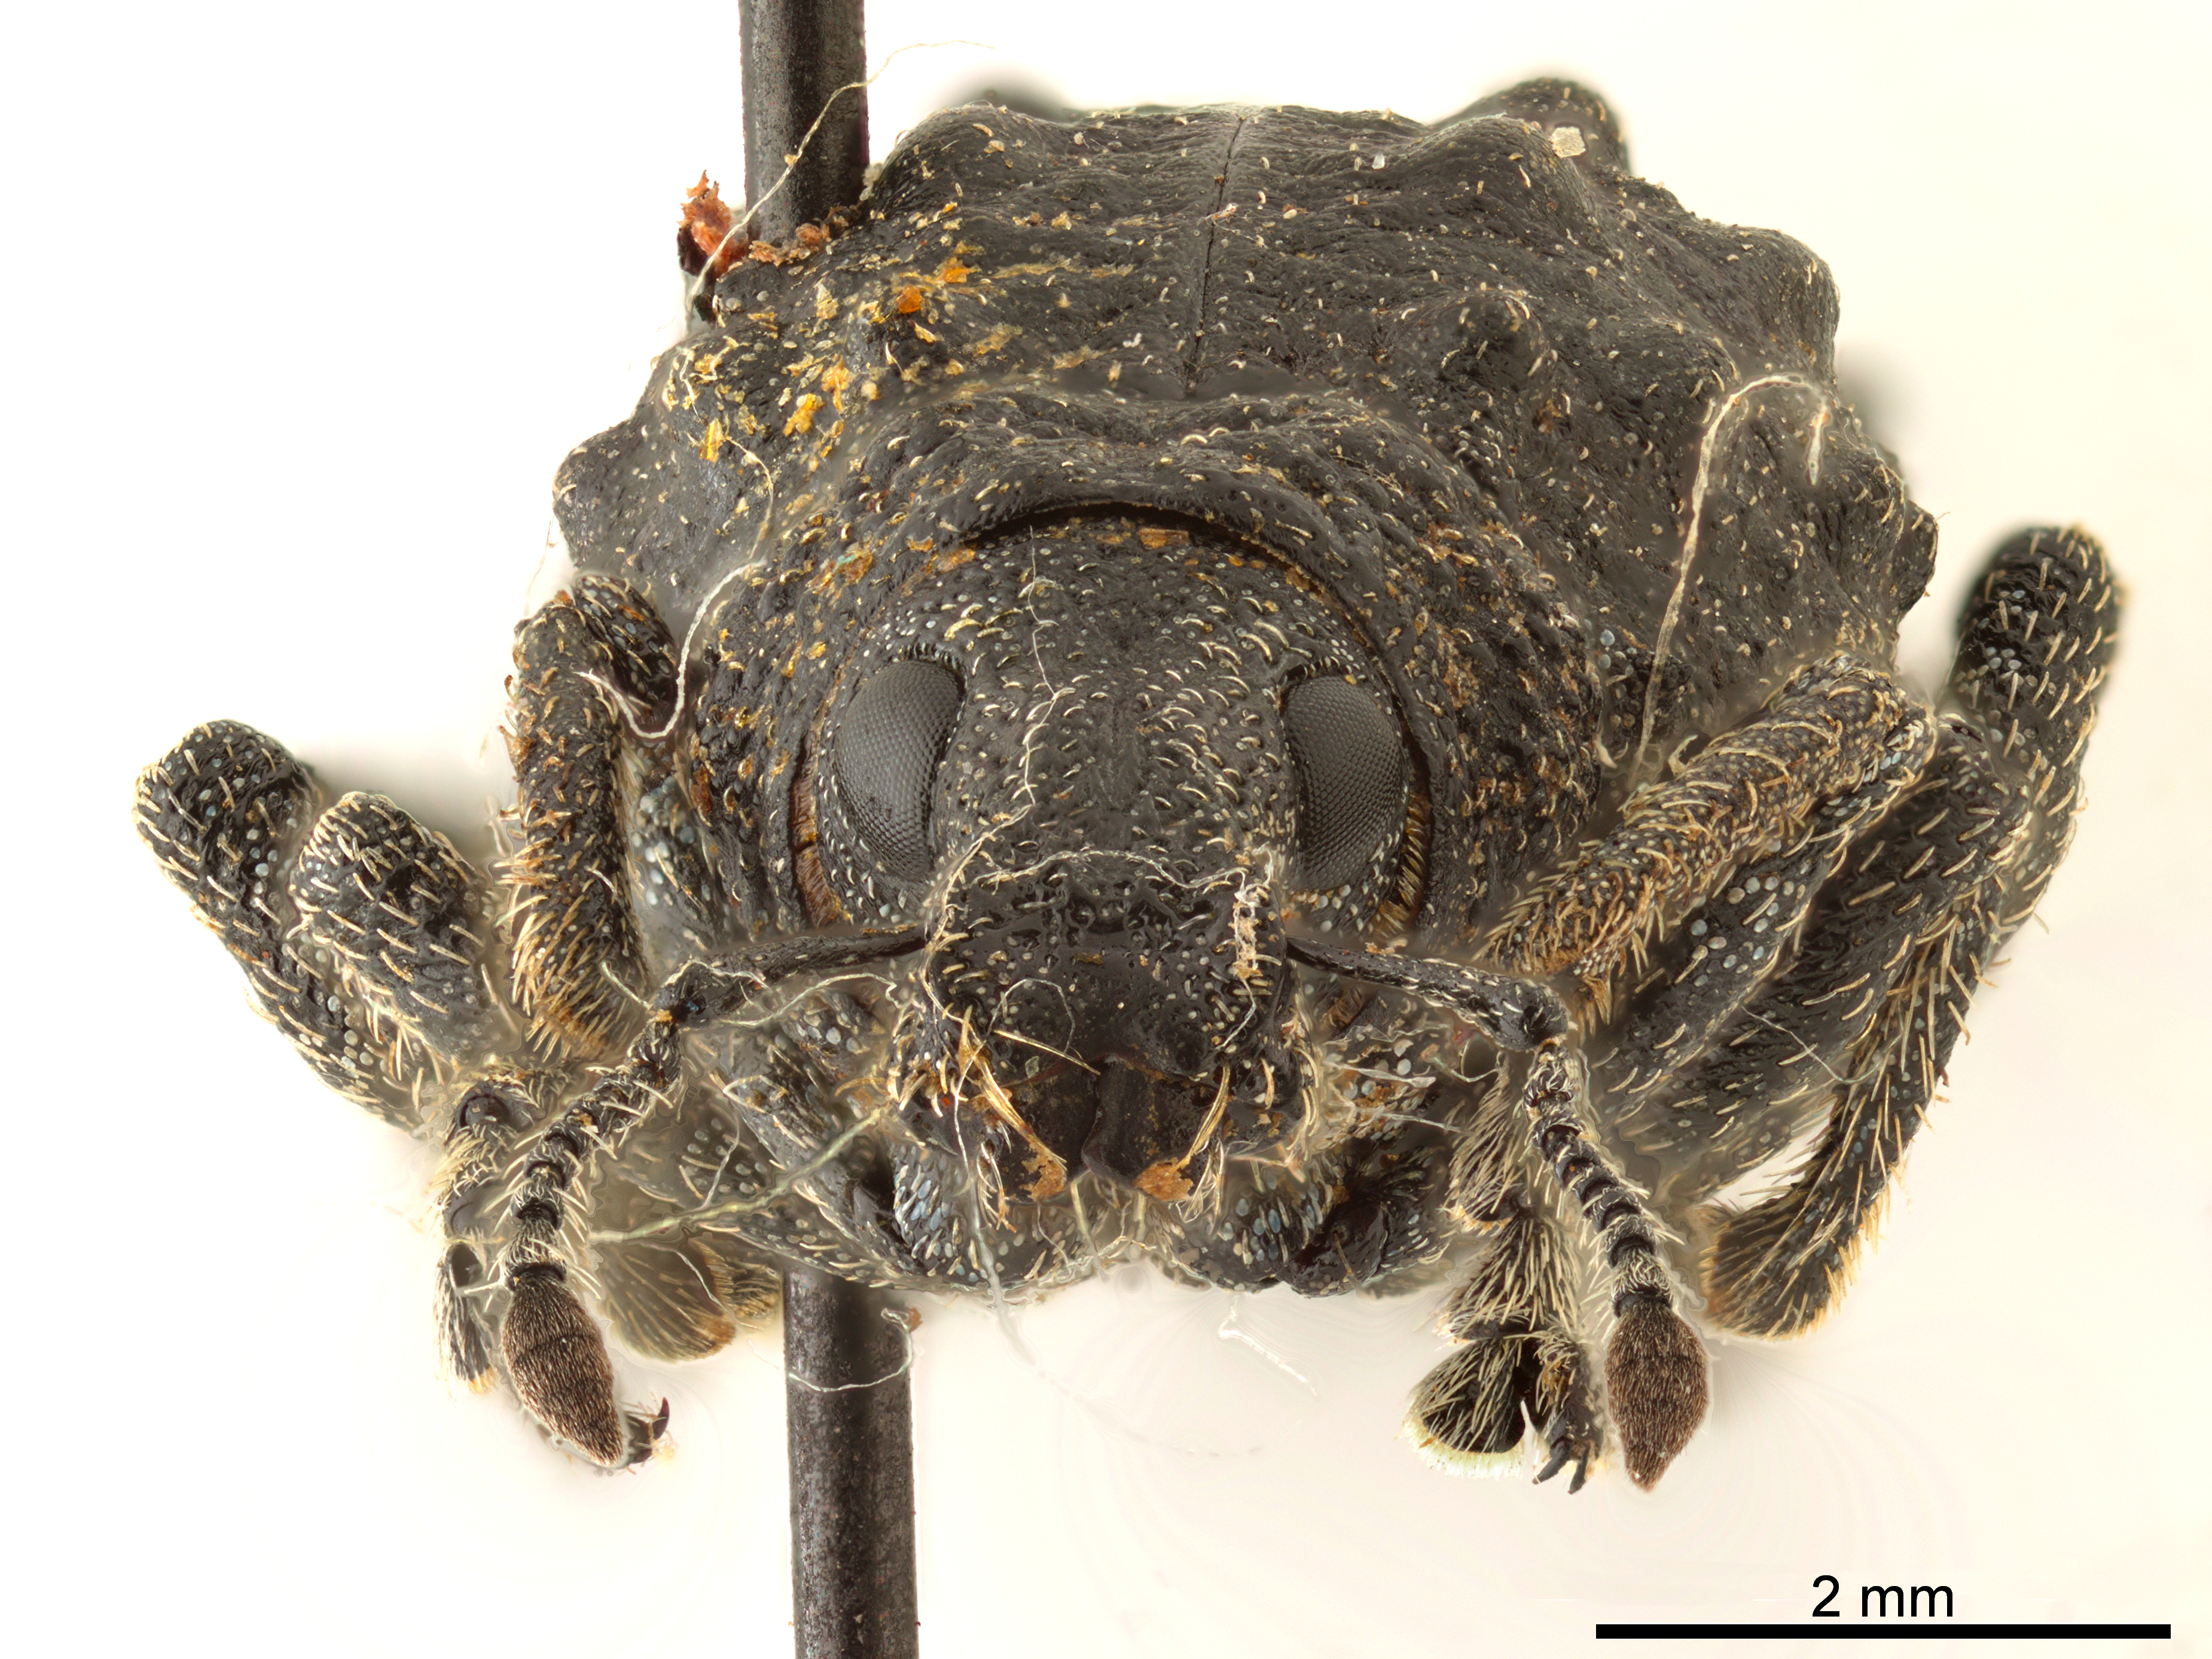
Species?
Megalometis spinifer
